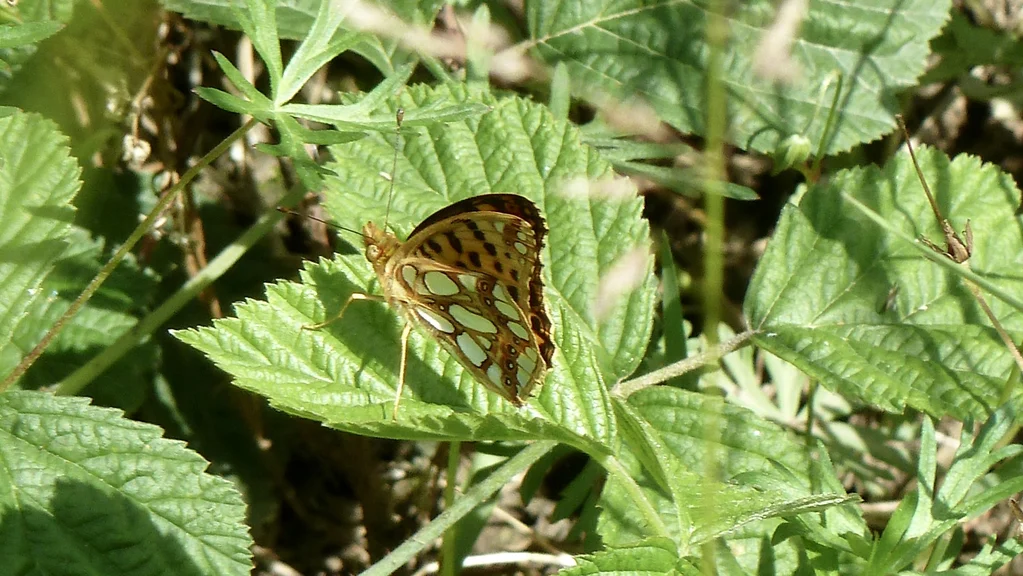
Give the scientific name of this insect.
Issoria lathonia
